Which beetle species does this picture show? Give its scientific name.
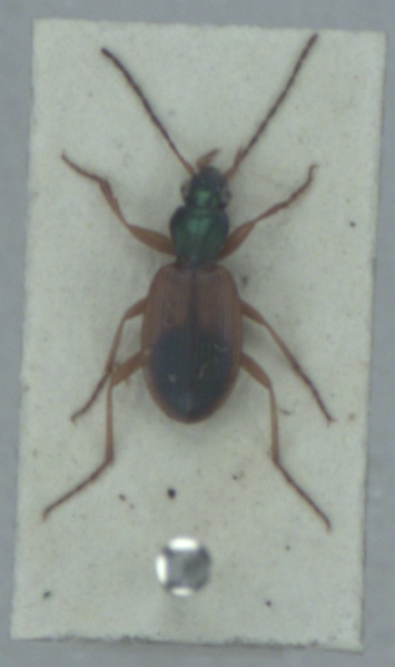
Anchomenus dorsalis
